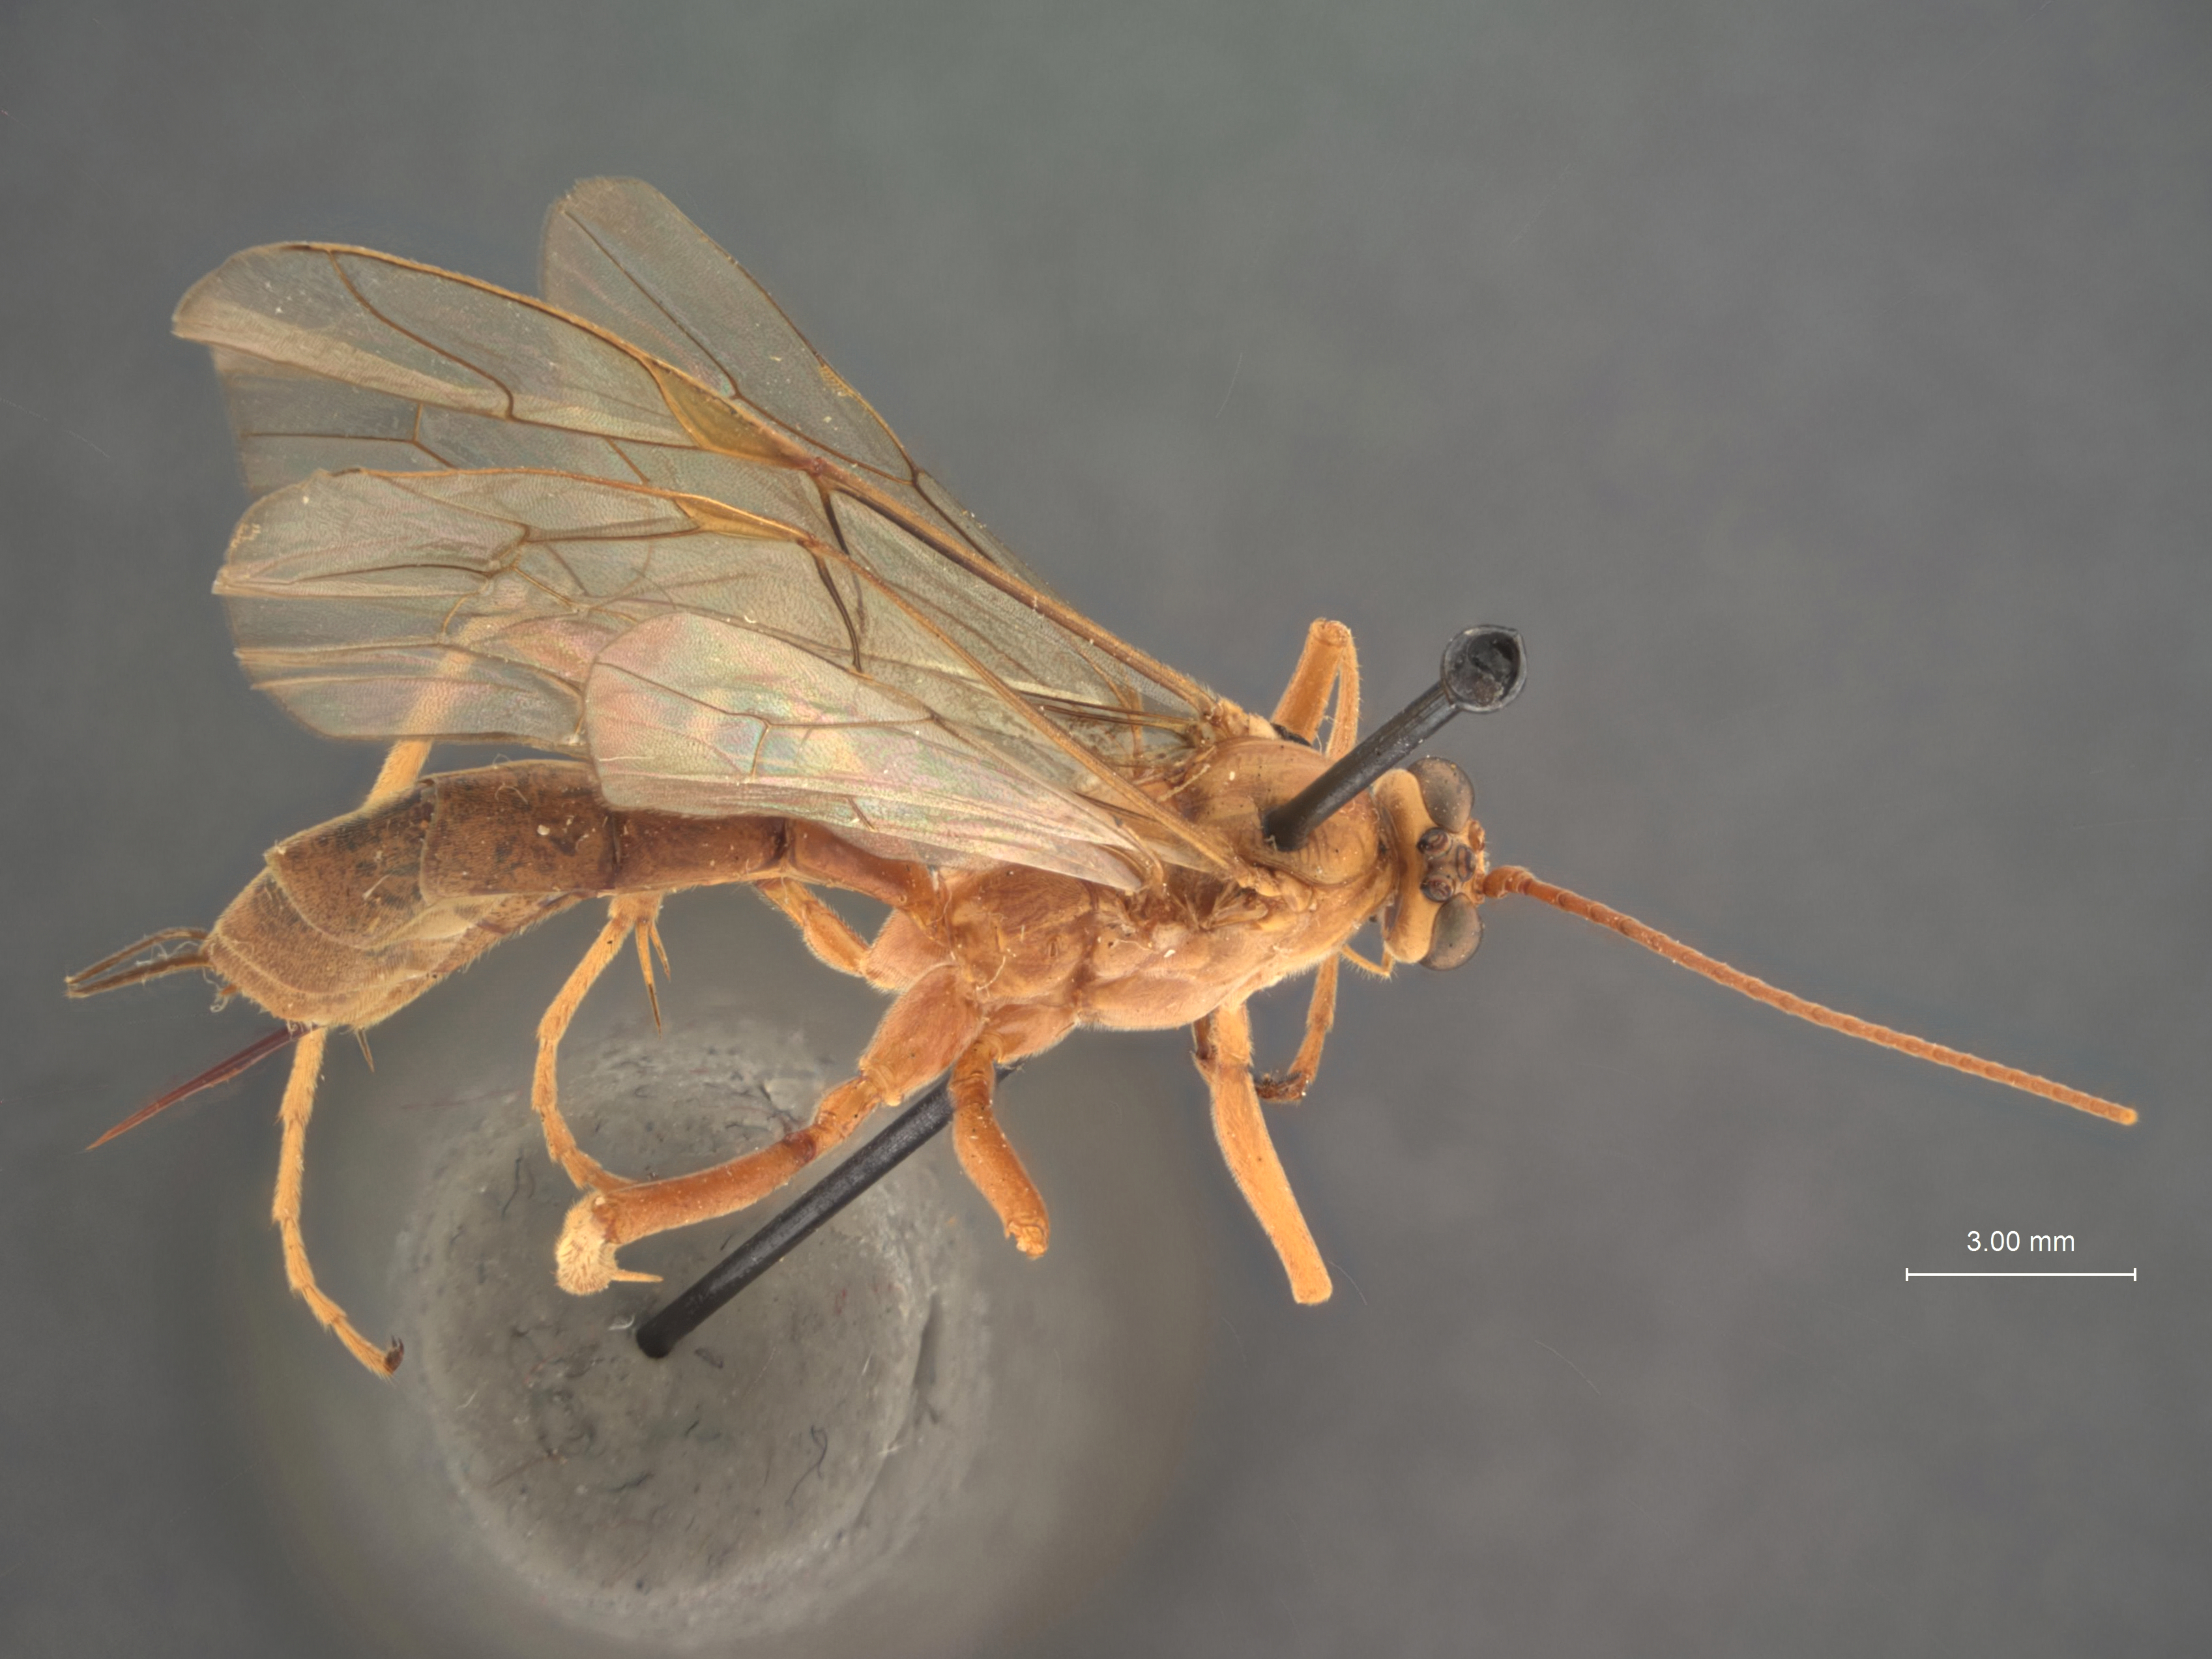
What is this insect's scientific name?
Paniscus platypes
